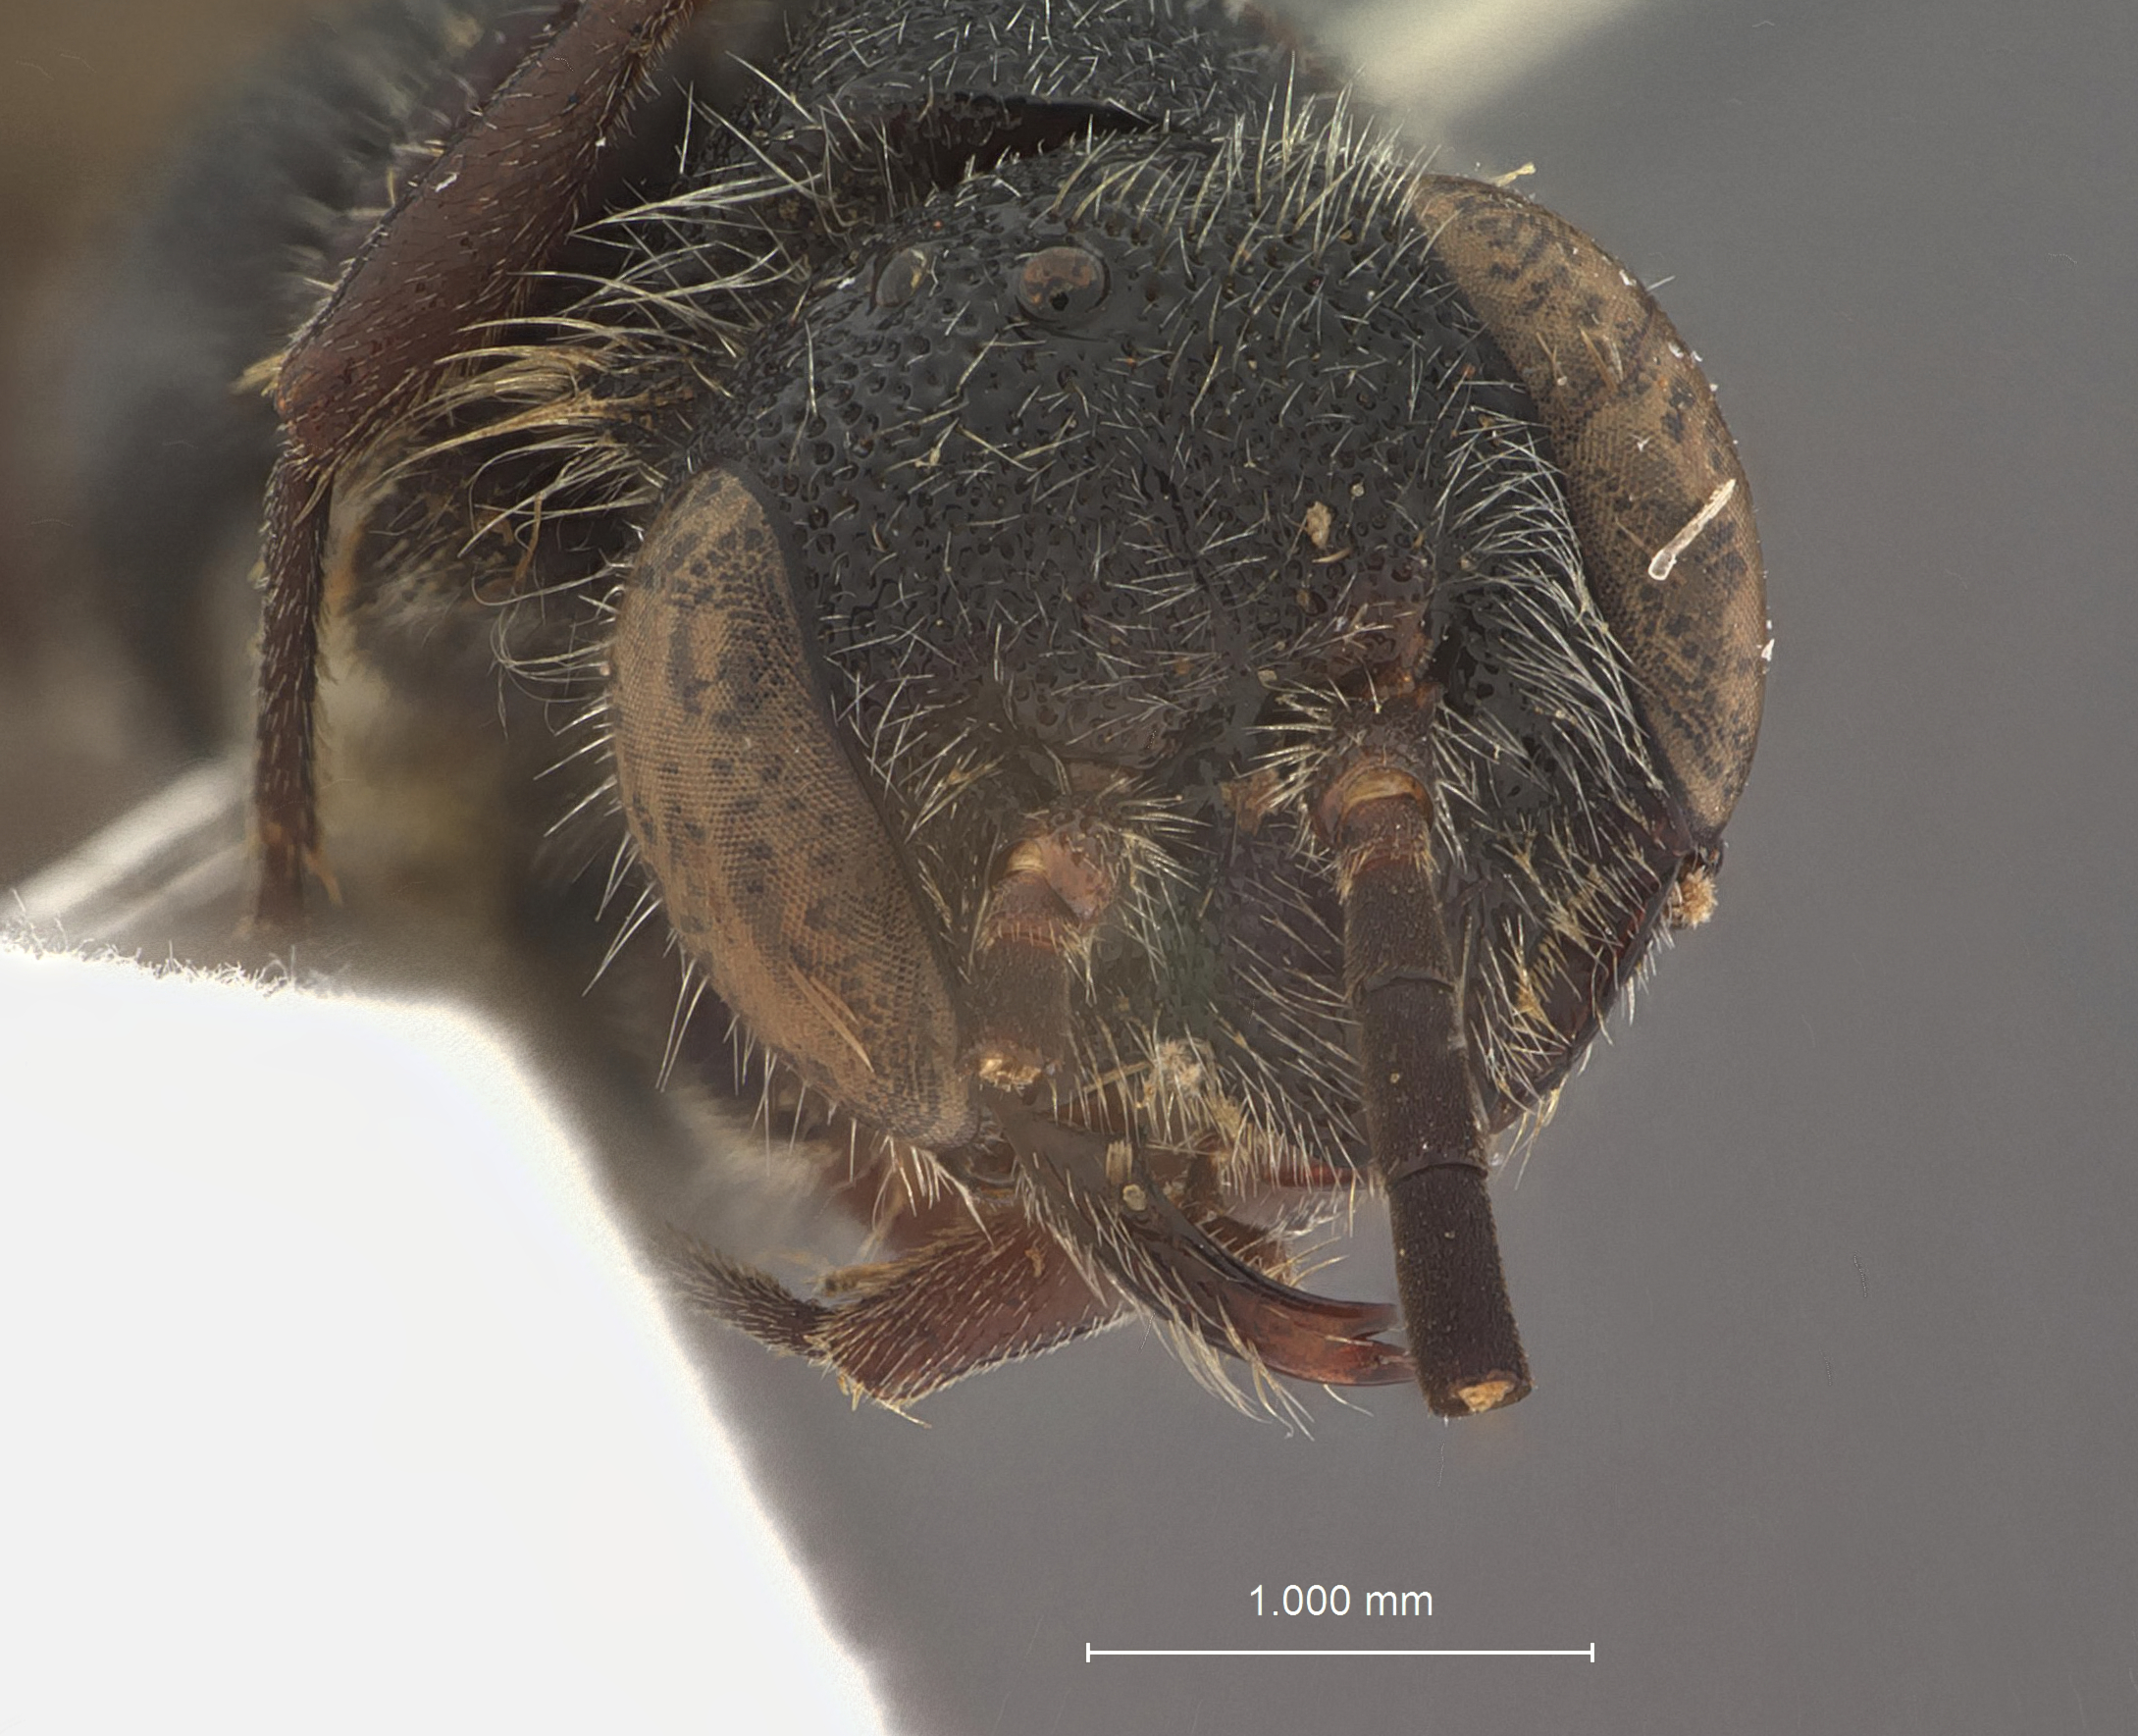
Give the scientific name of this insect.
Iswaroides koebelei
